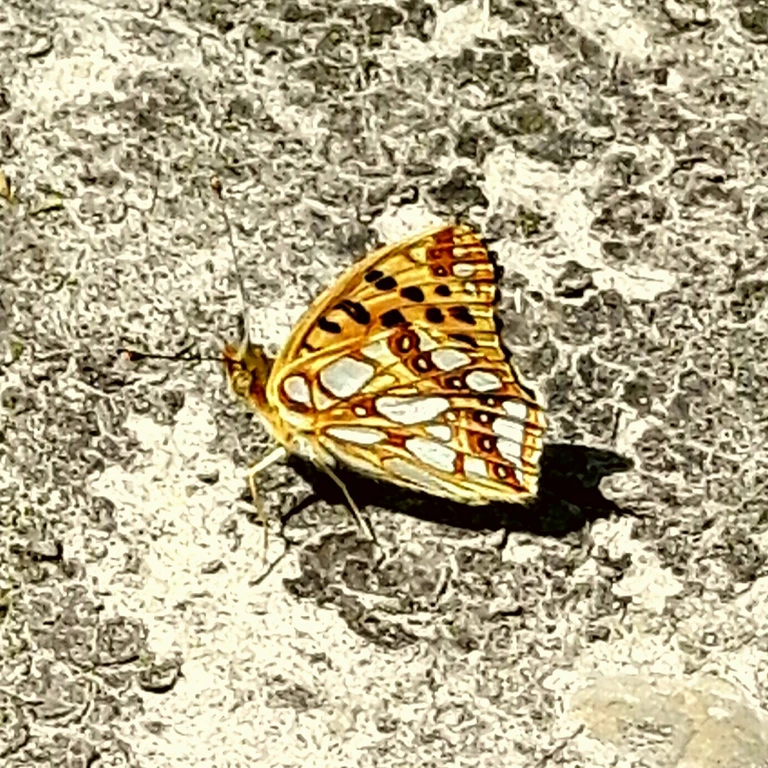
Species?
Issoria lathonia
